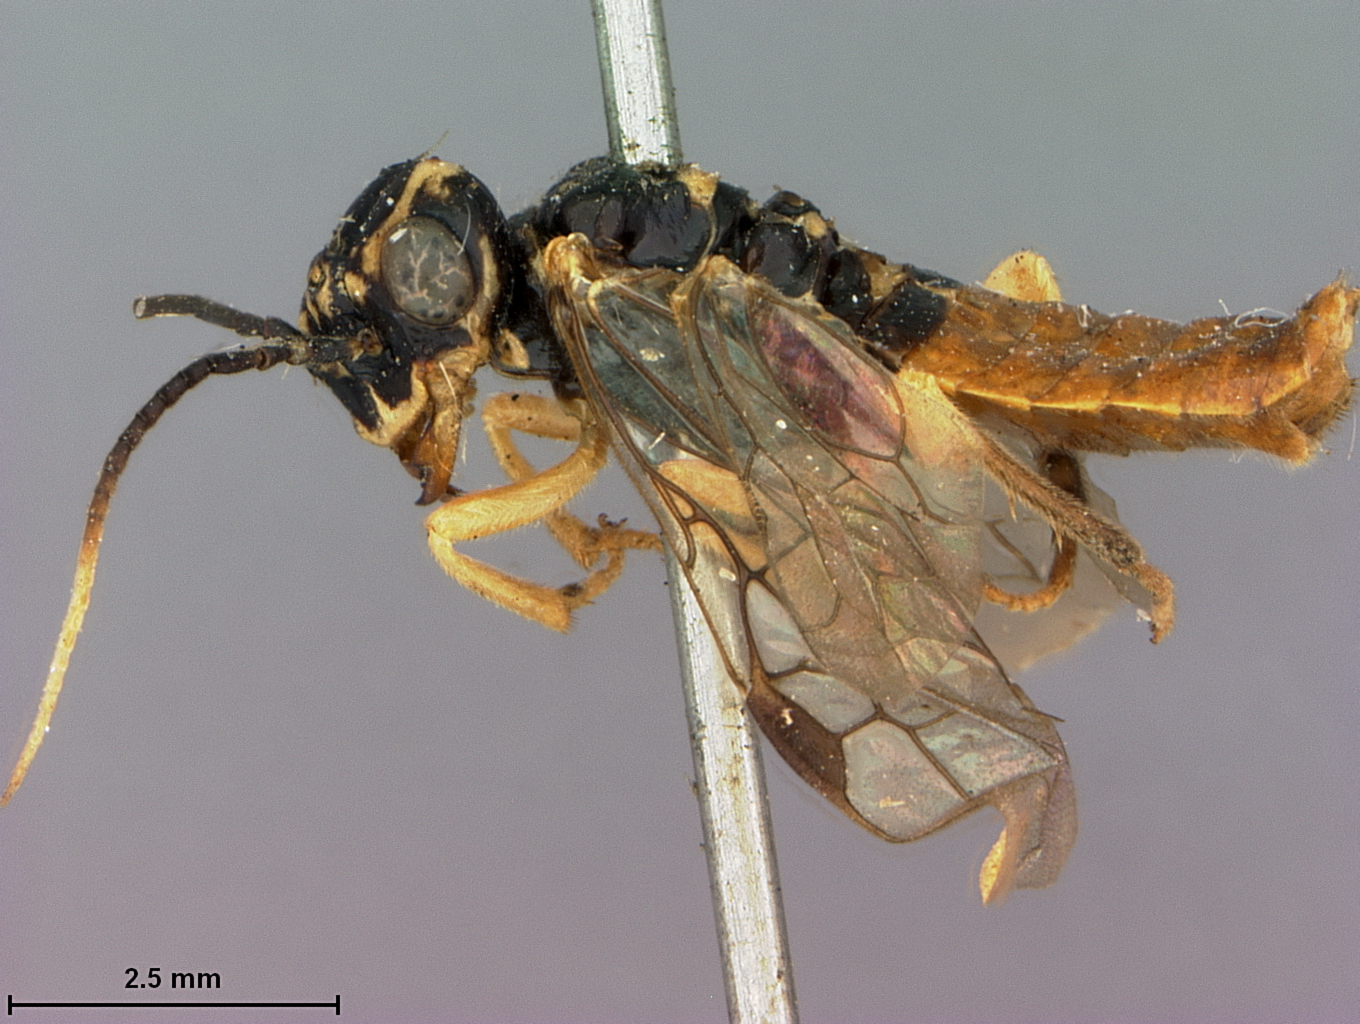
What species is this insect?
Pamphilius rubi
